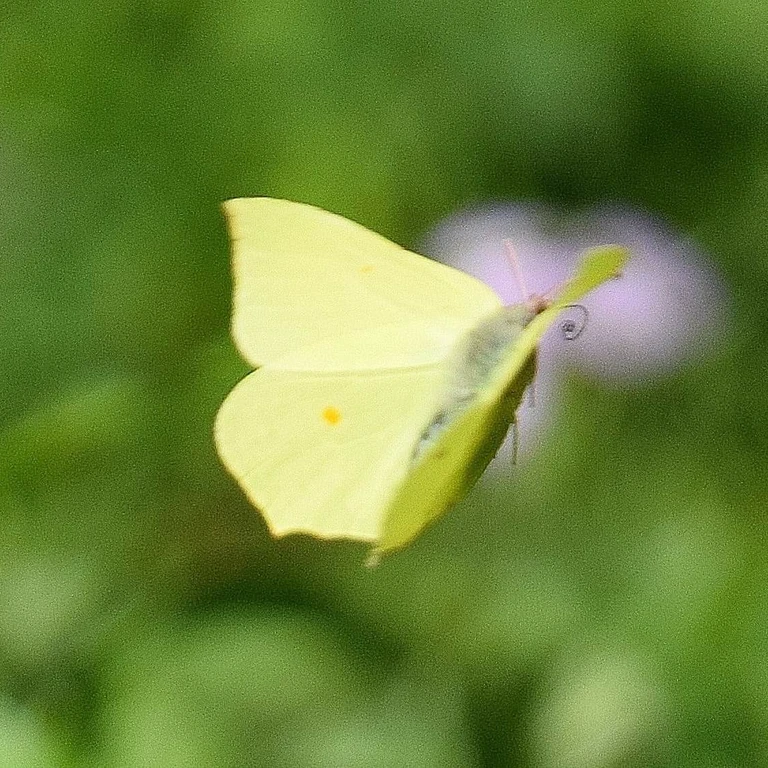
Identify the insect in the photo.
Gonepteryx rhamni
